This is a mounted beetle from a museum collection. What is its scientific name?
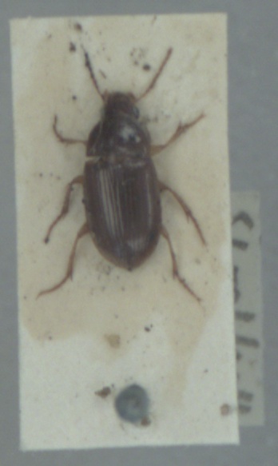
Amara bifrons
